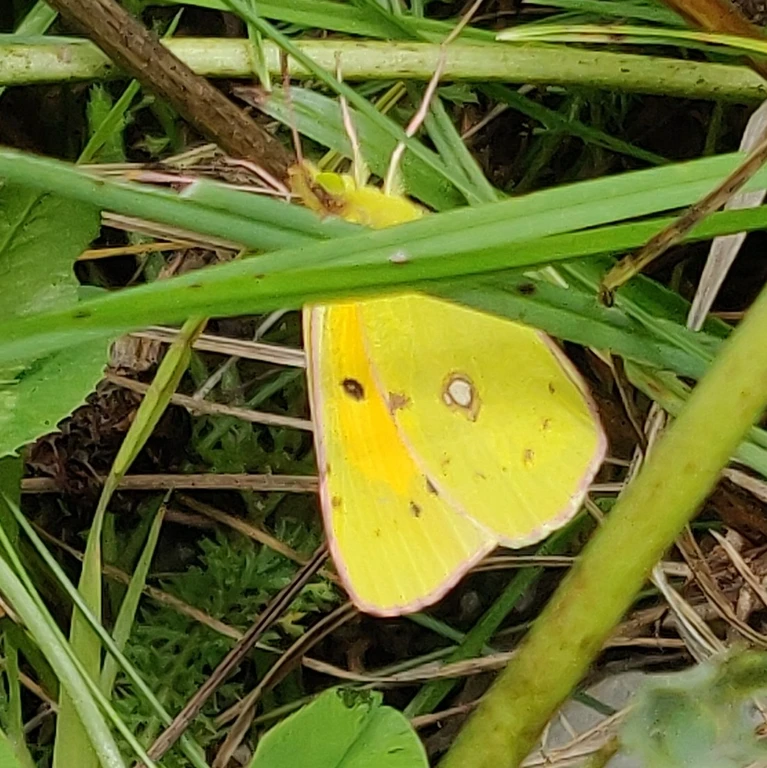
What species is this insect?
Colias croceus
